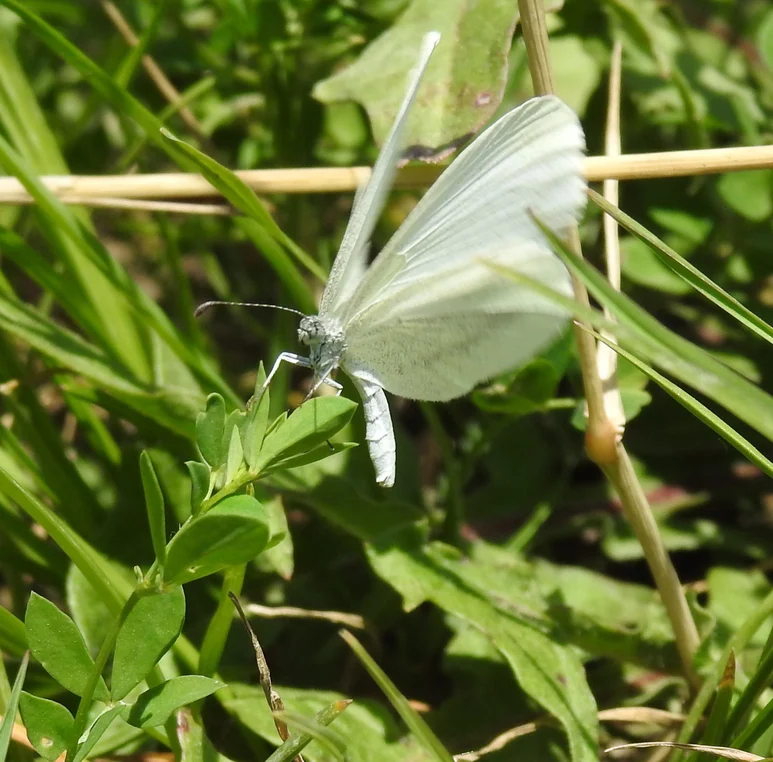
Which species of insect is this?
Leptidea sinapis/juvernica
